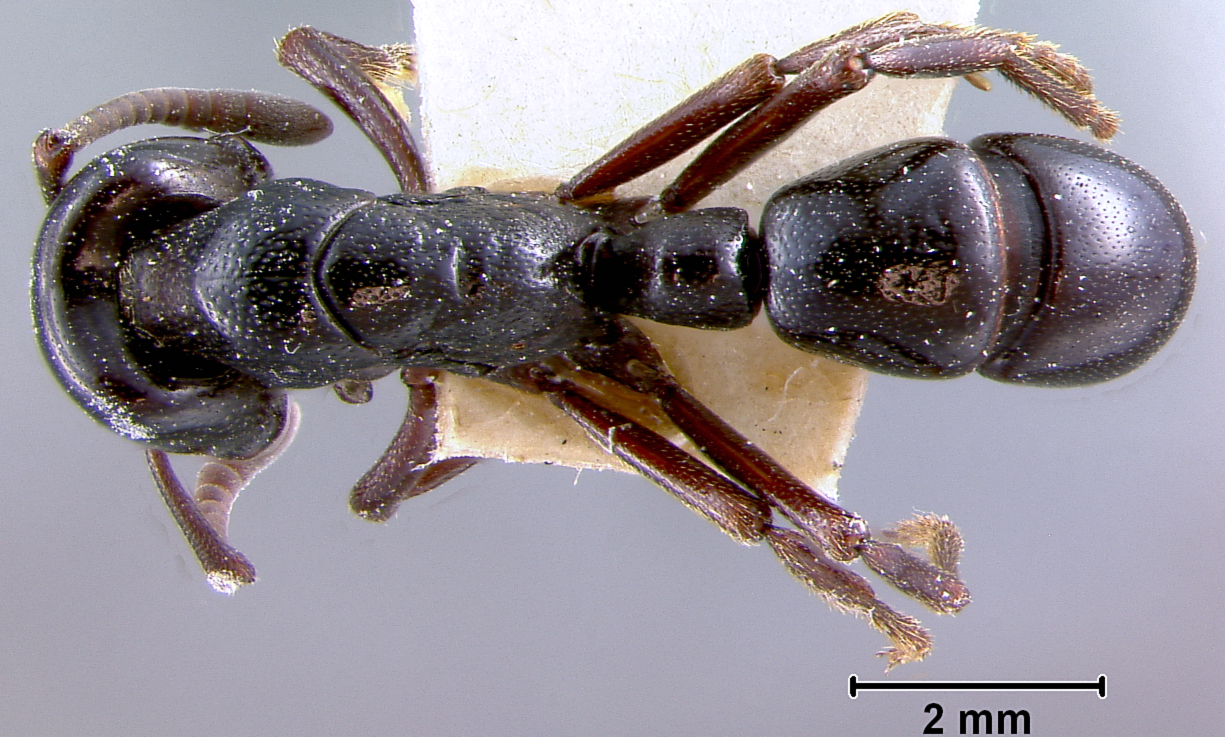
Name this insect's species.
Plectroctena minor
